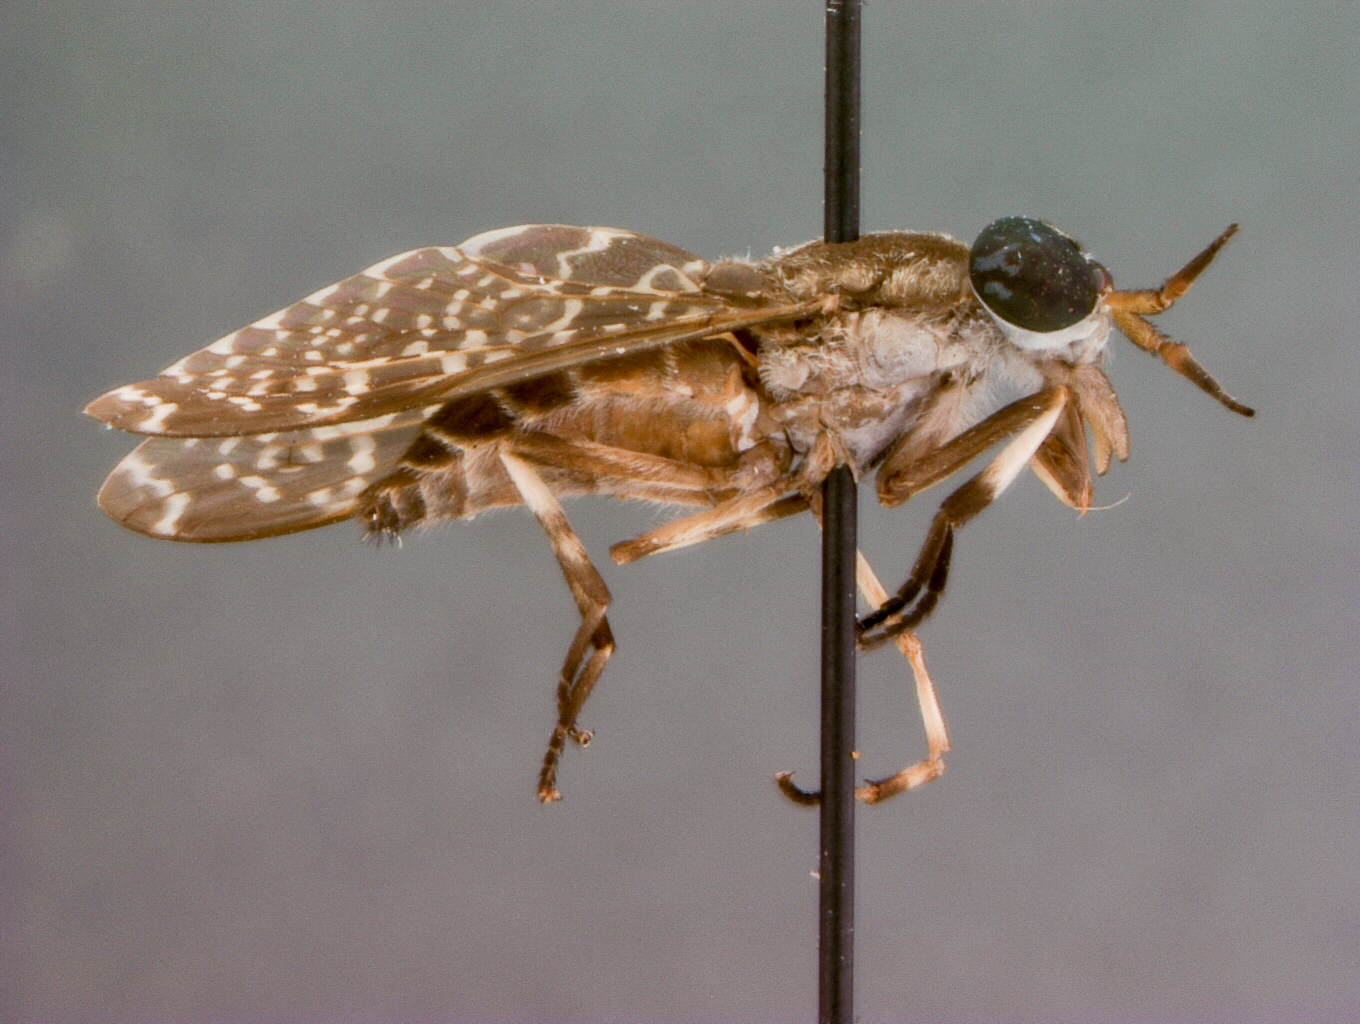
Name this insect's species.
Haematopota hainani
